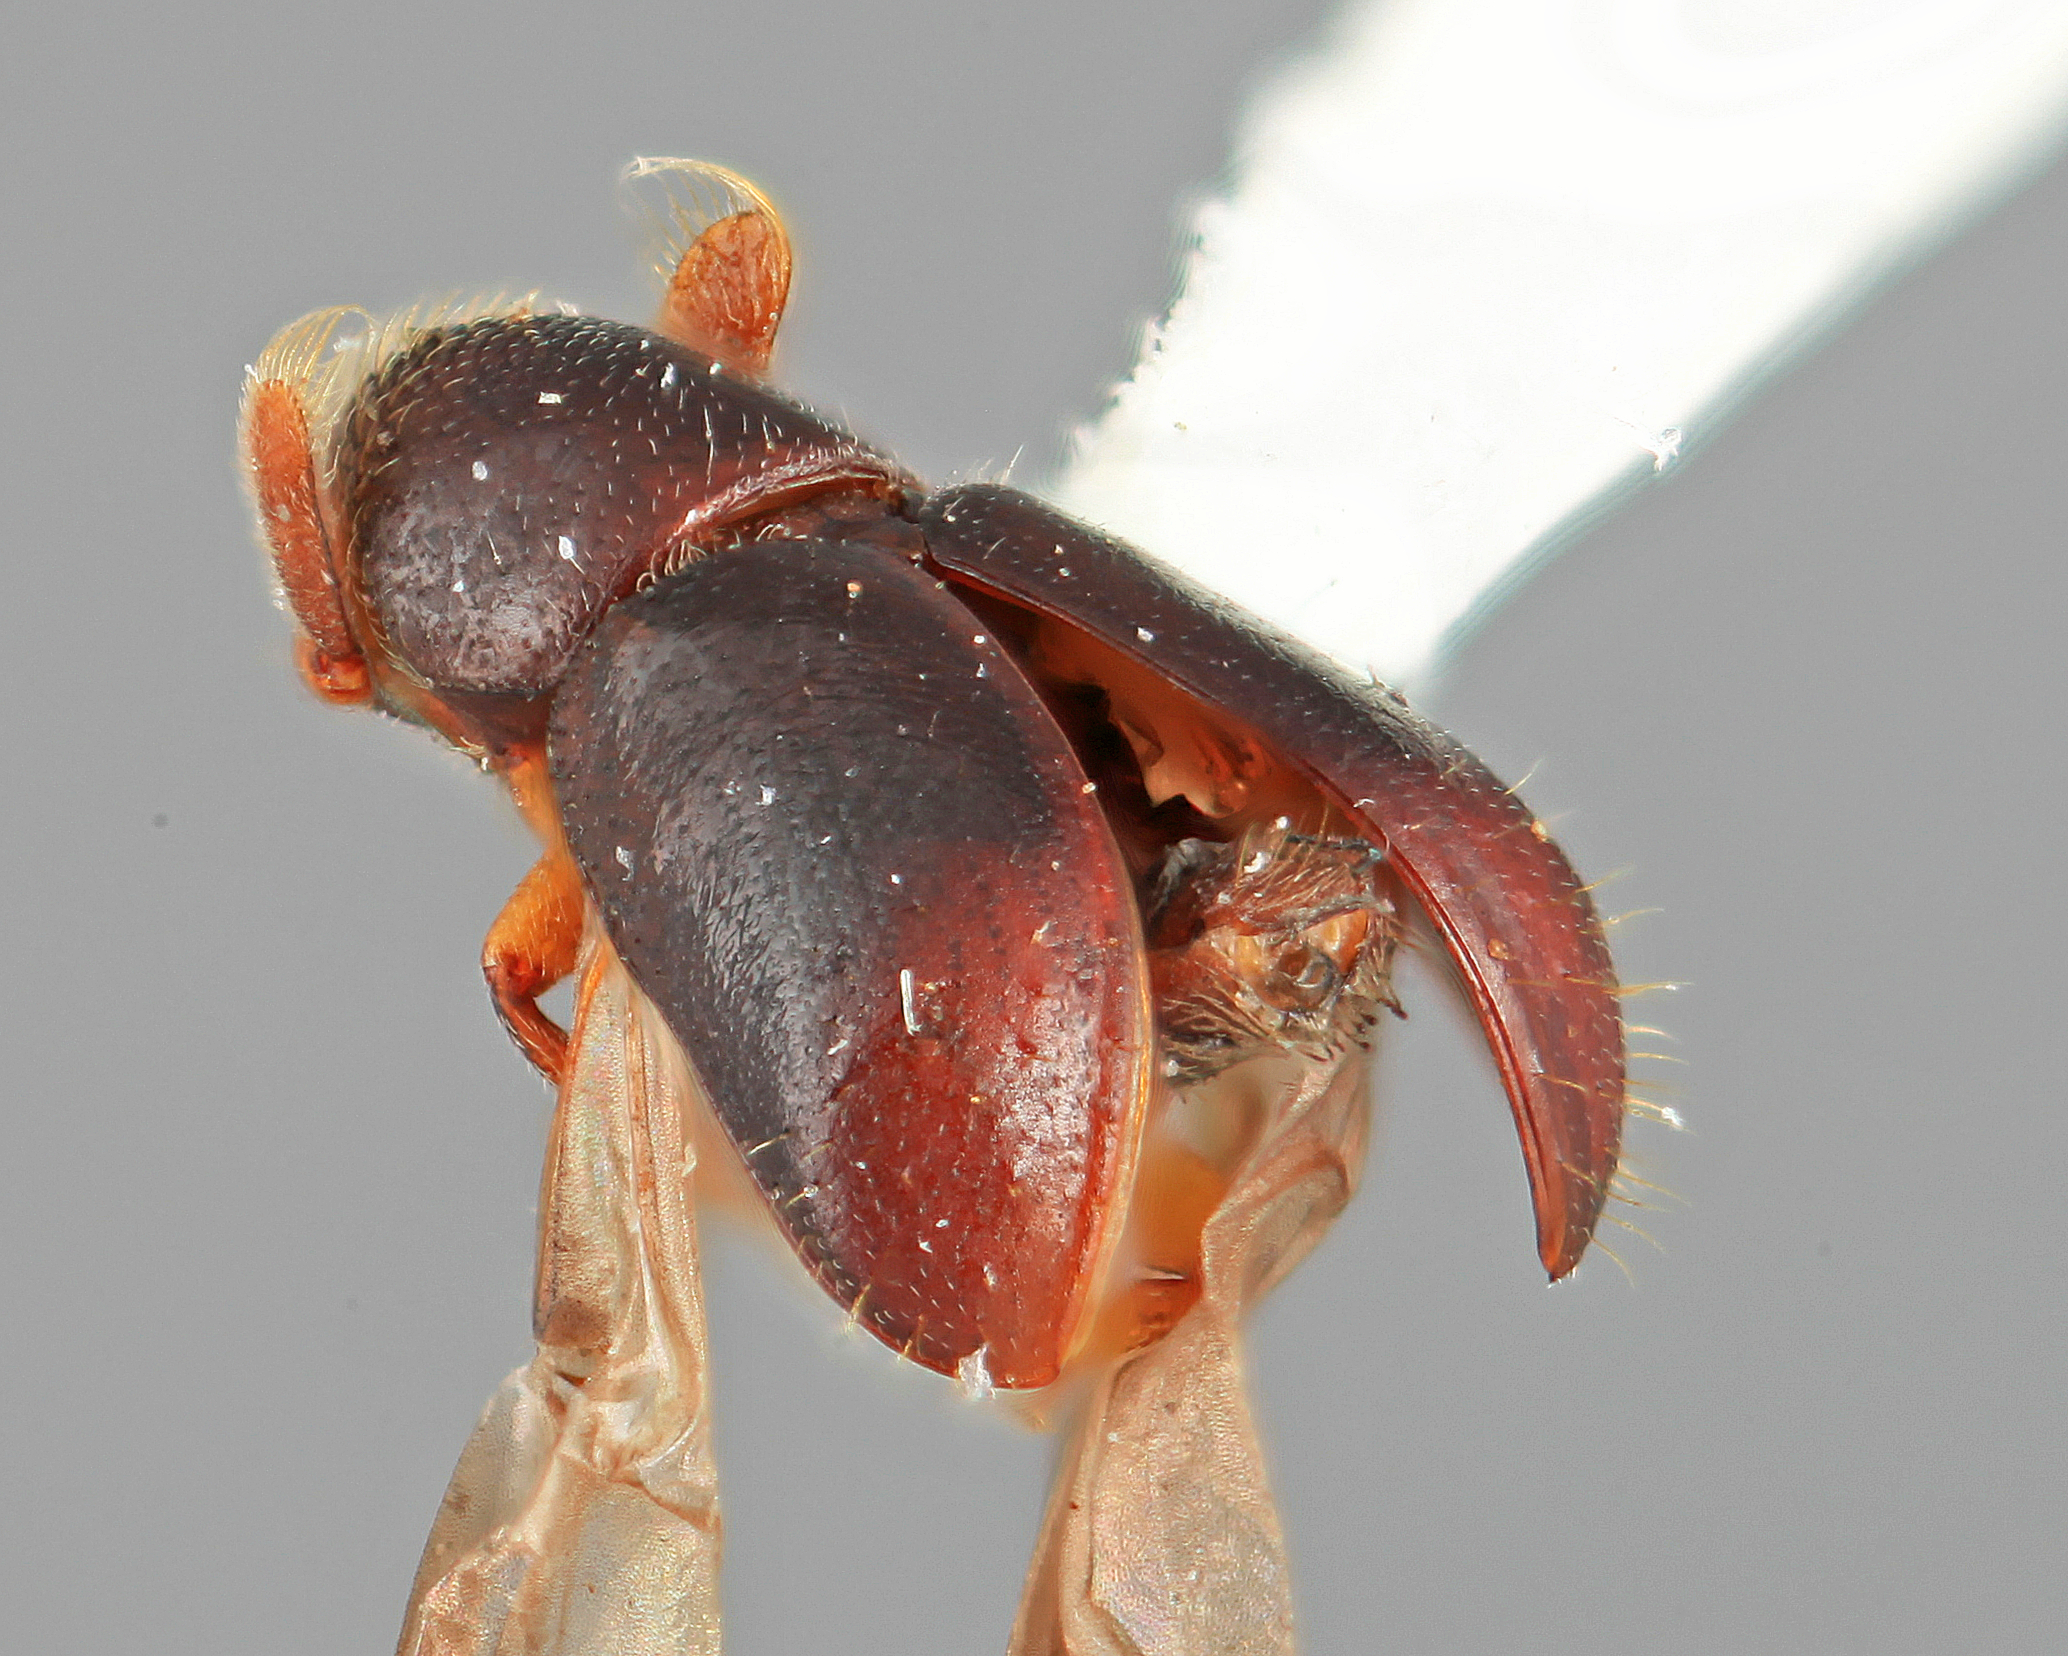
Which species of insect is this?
Corthyloxiphus colombiae
